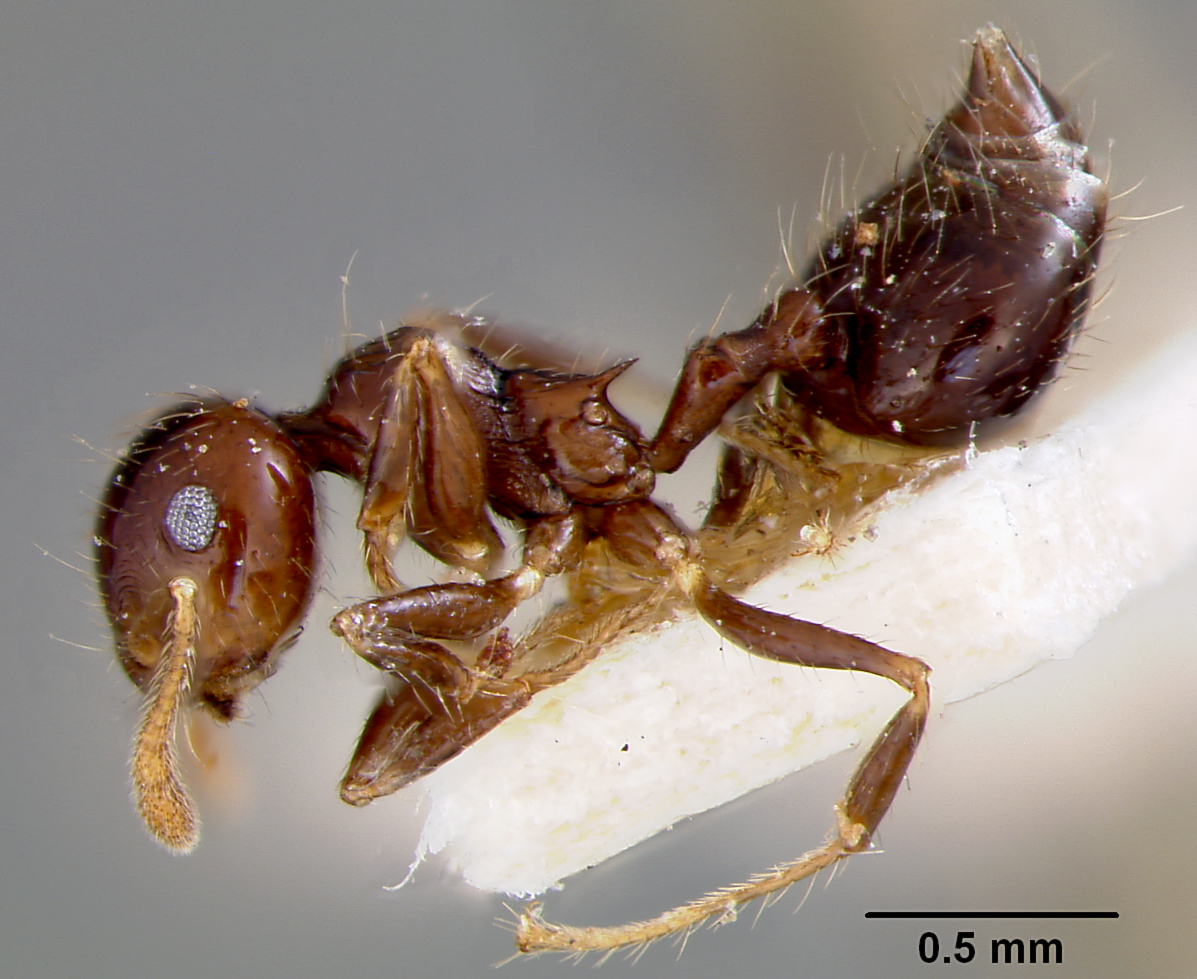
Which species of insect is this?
Crematogaster limata
